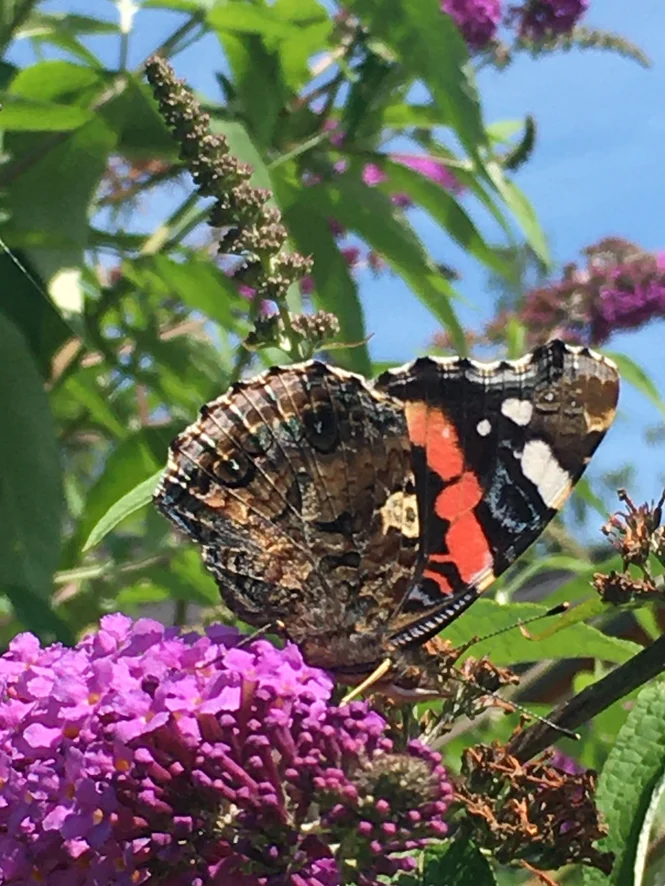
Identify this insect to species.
Vanessa atalanta
